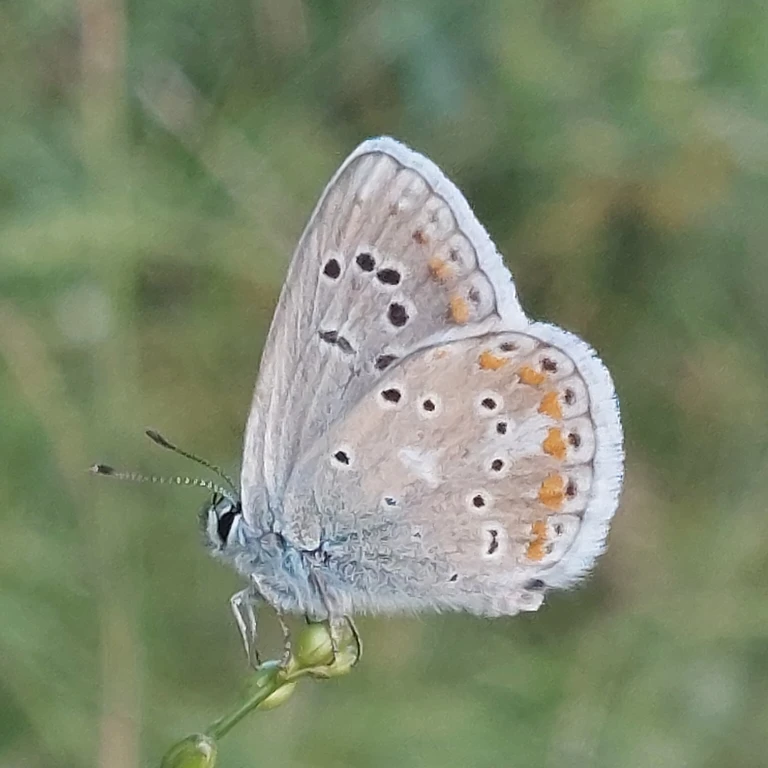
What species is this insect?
Polyommatus dorylas
